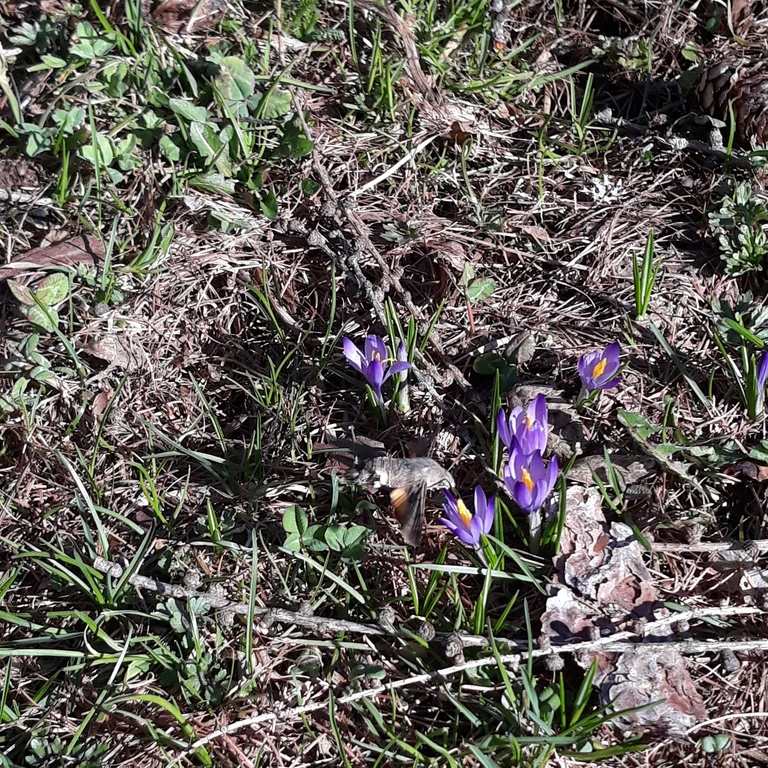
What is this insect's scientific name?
Macroglossum stellatarum
